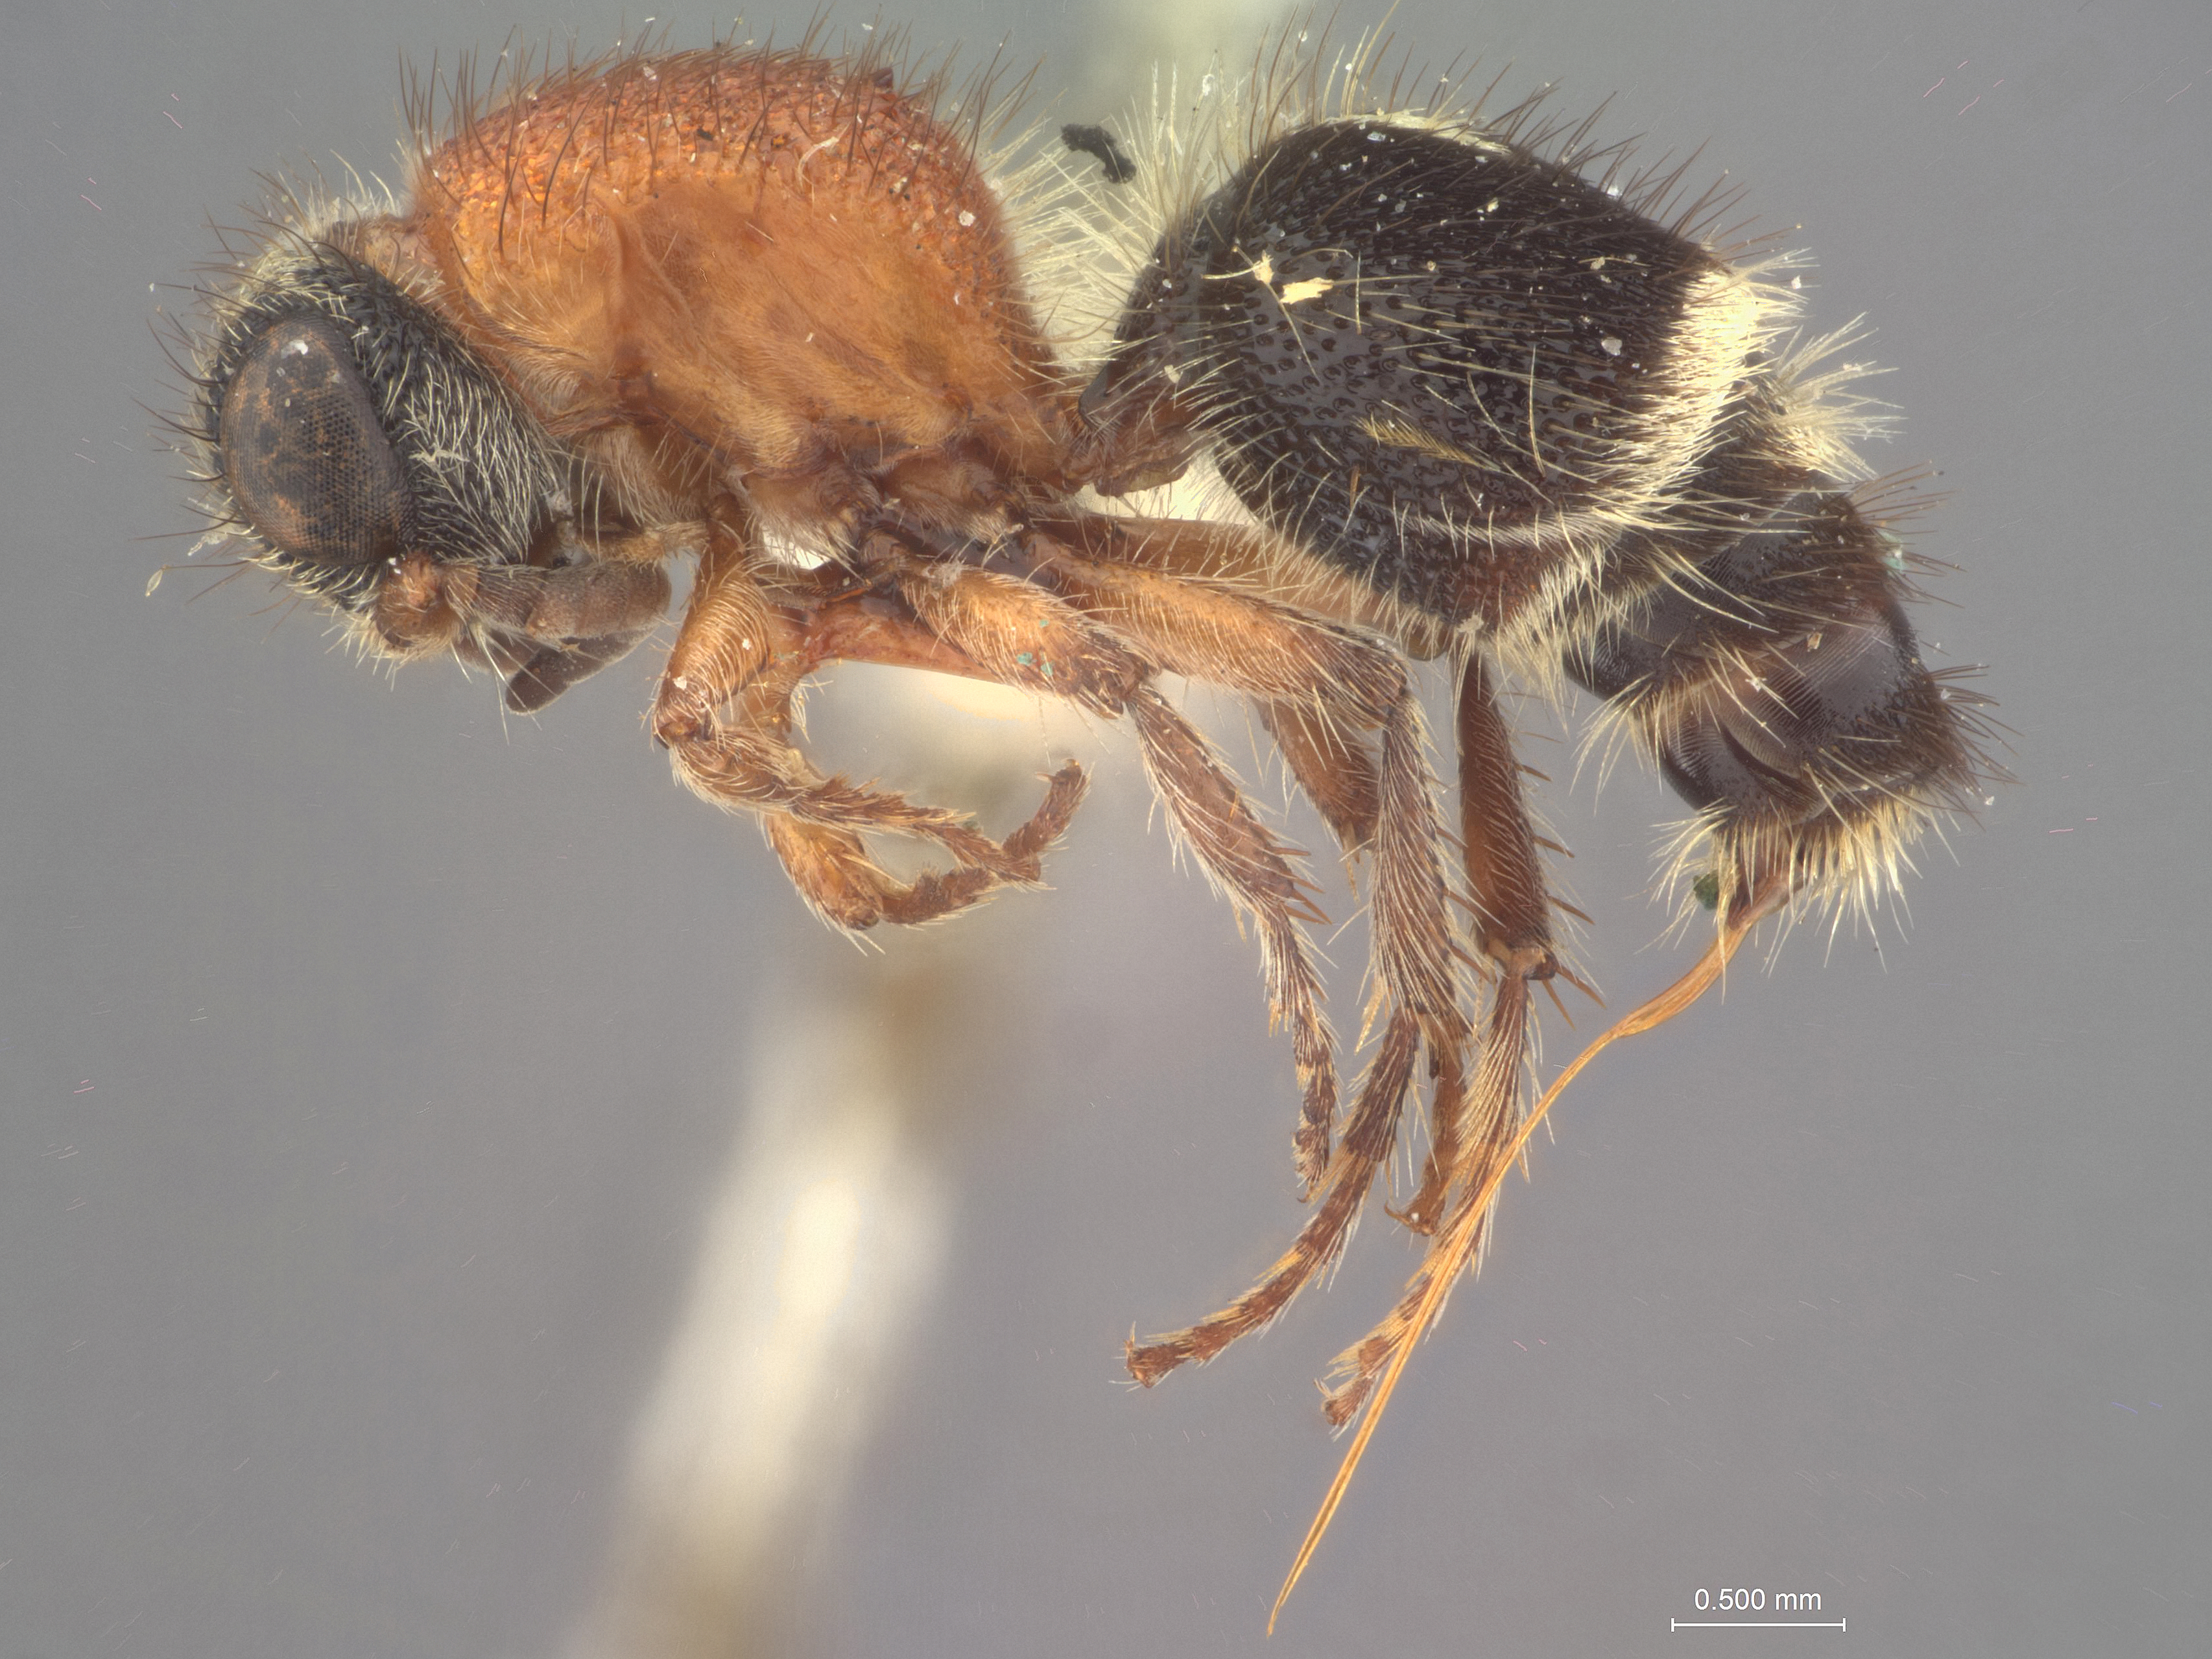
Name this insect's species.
Smicromyrme fura
